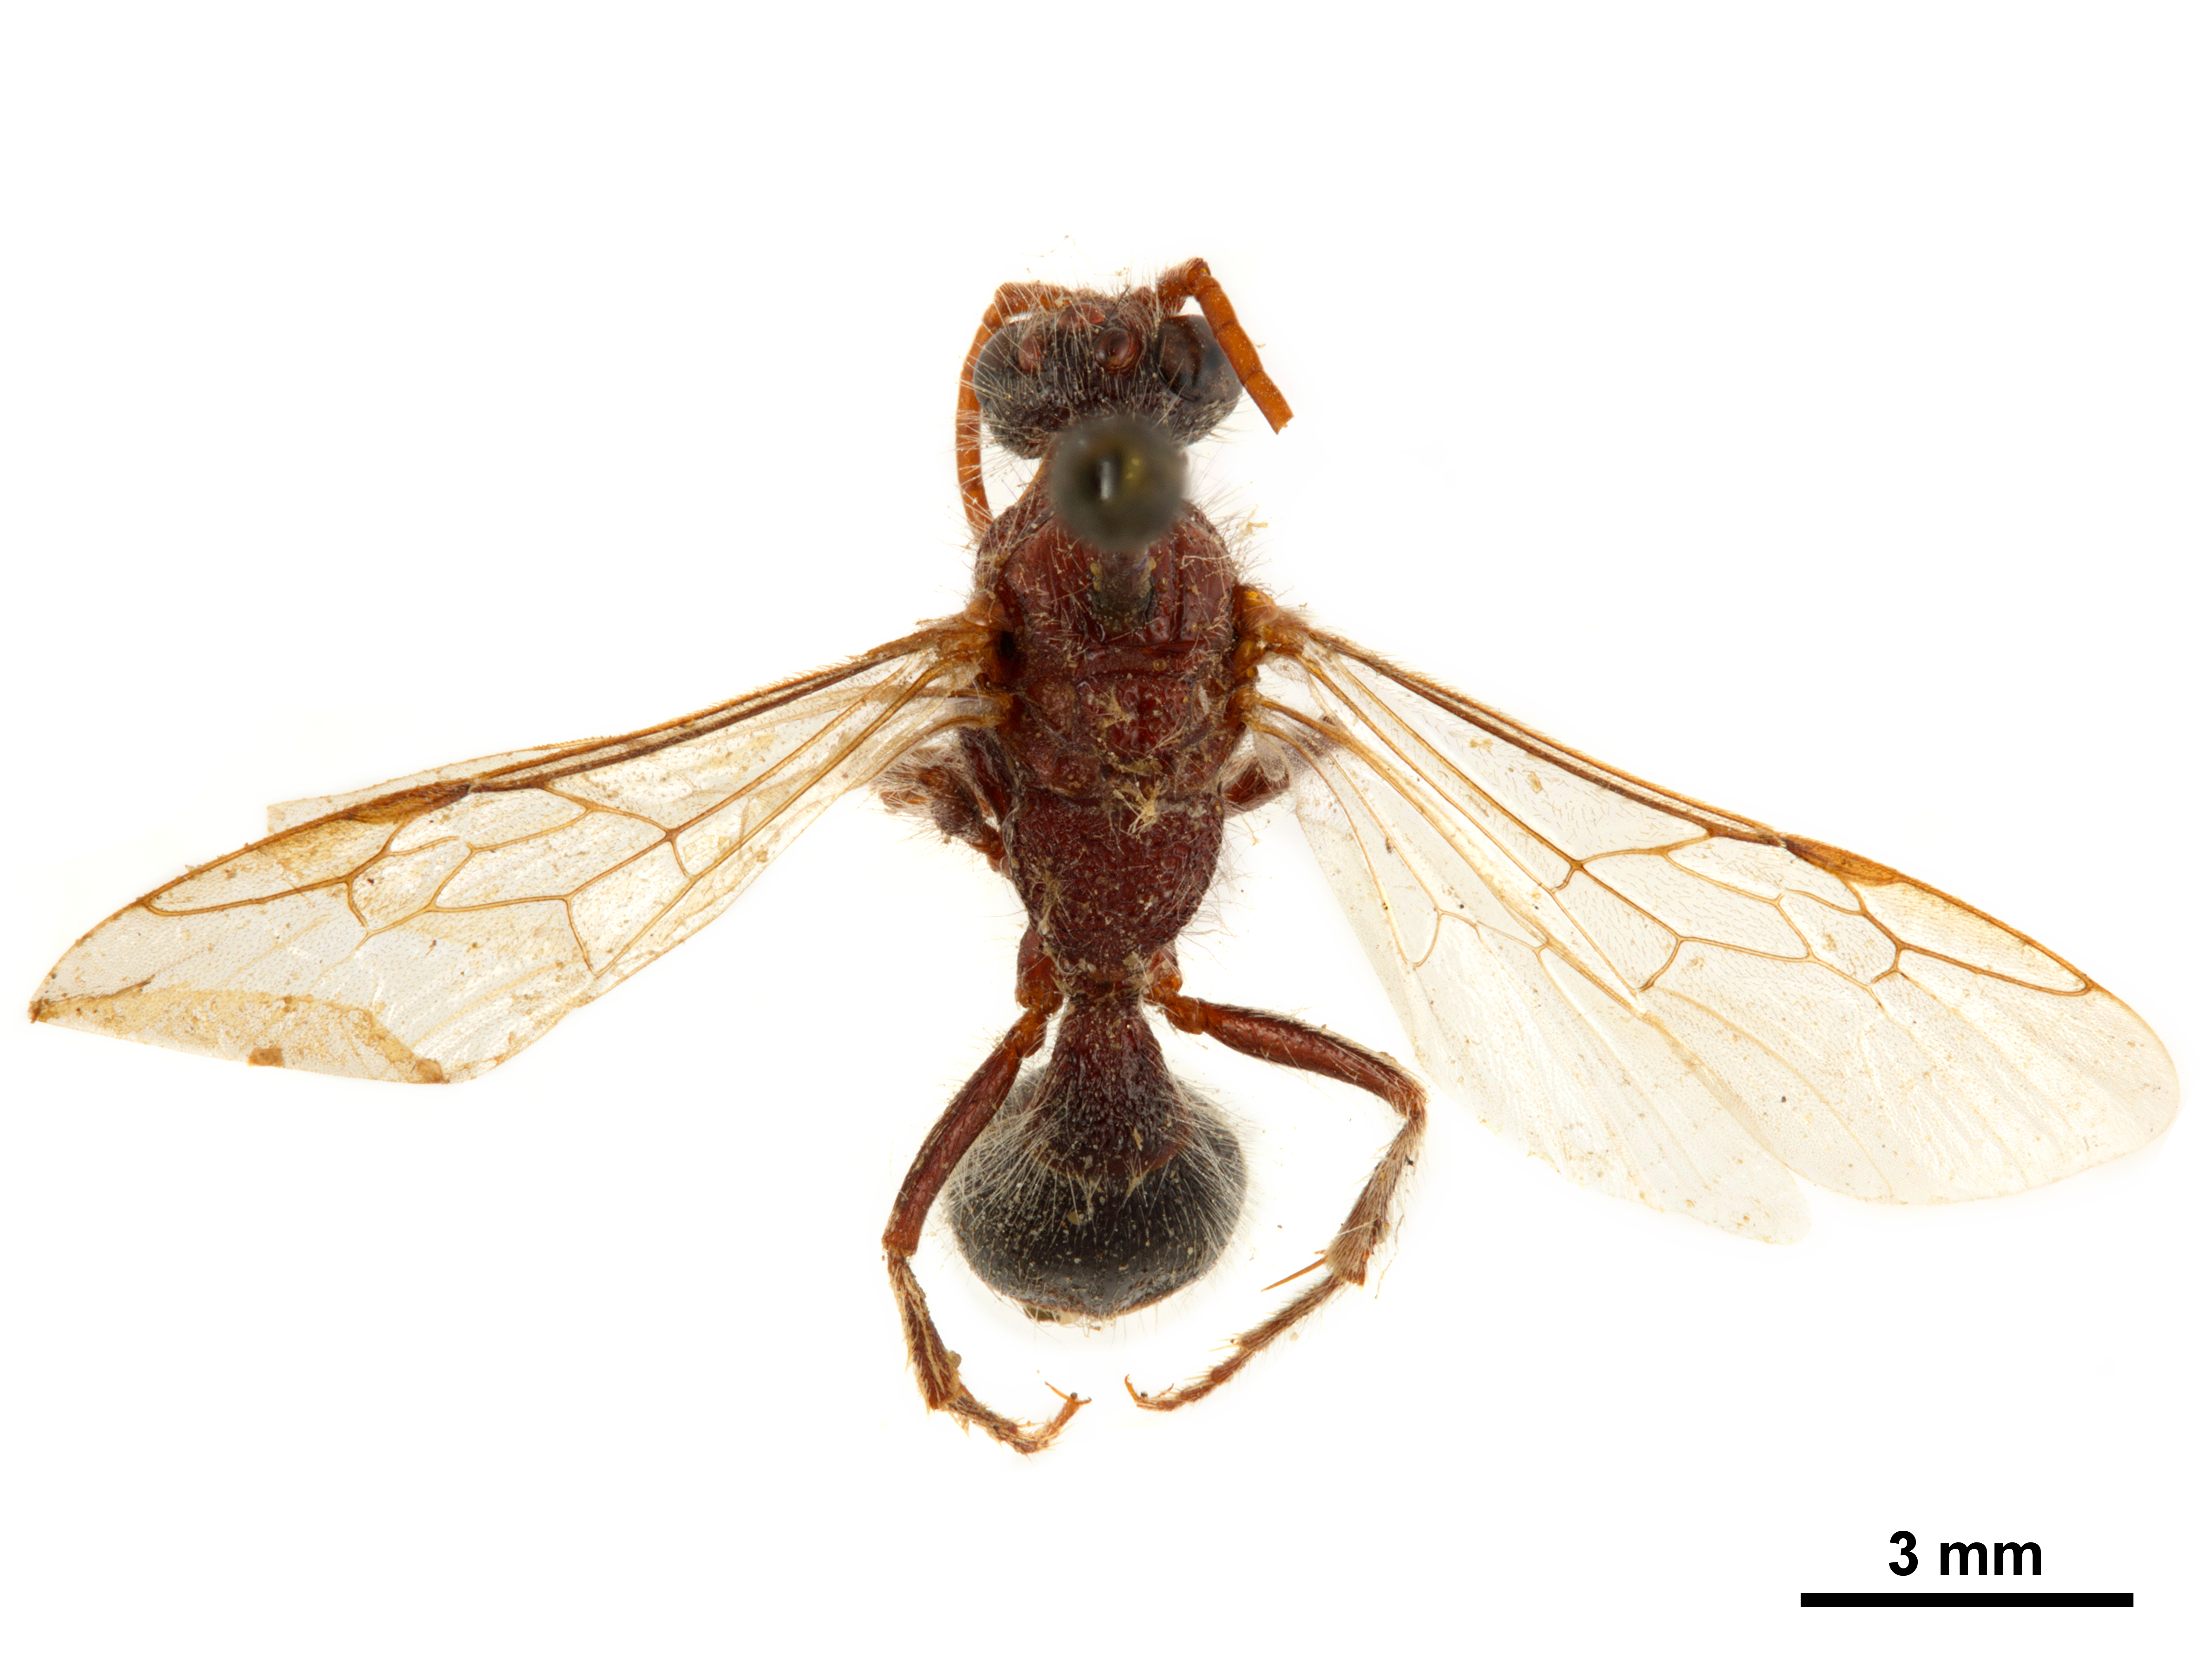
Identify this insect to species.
Pseudophotopsis komarovii
